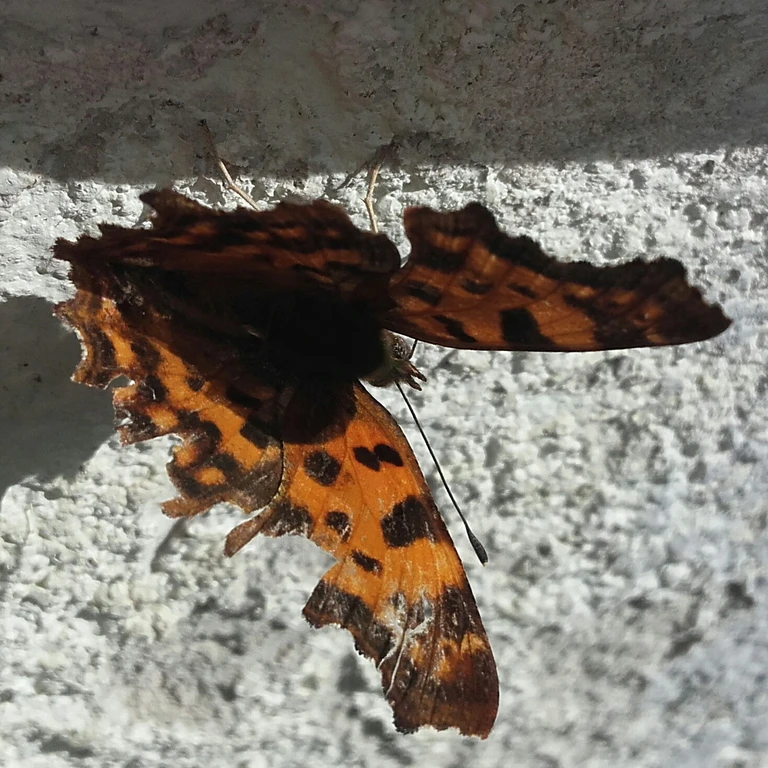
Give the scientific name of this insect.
Polygonia c-album
